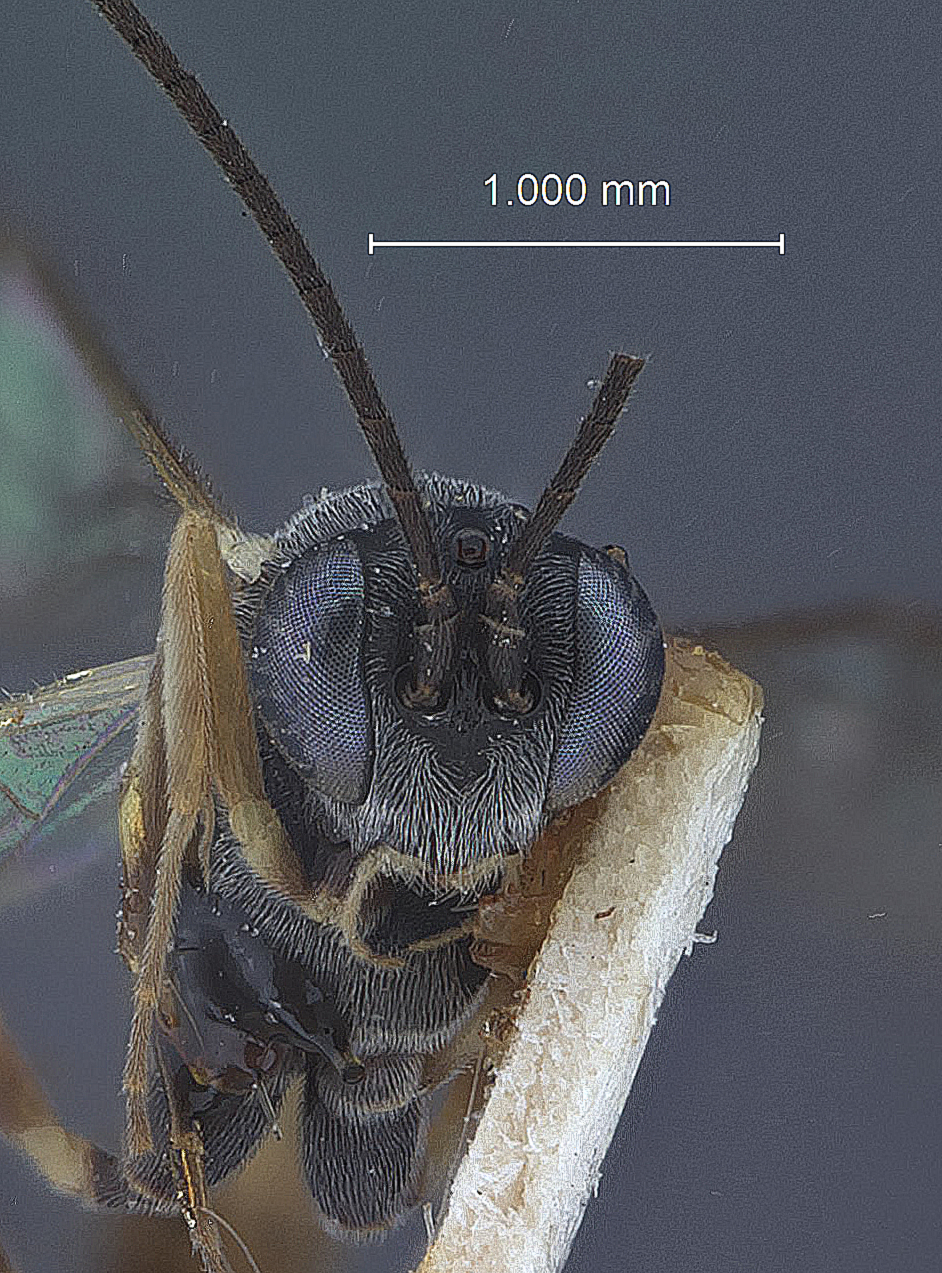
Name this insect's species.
Limerium websteri
